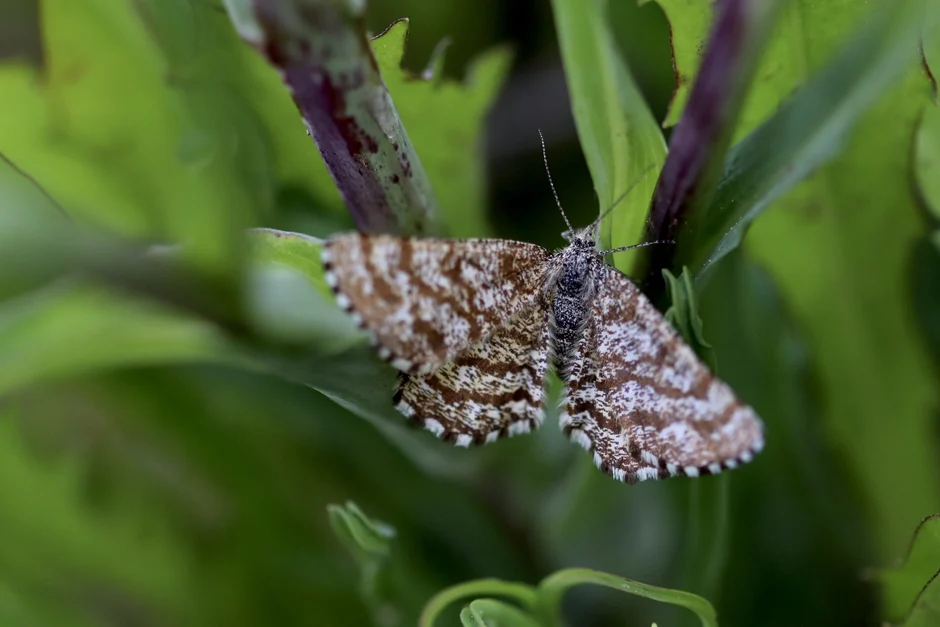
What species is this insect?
Ematurga atomaria
